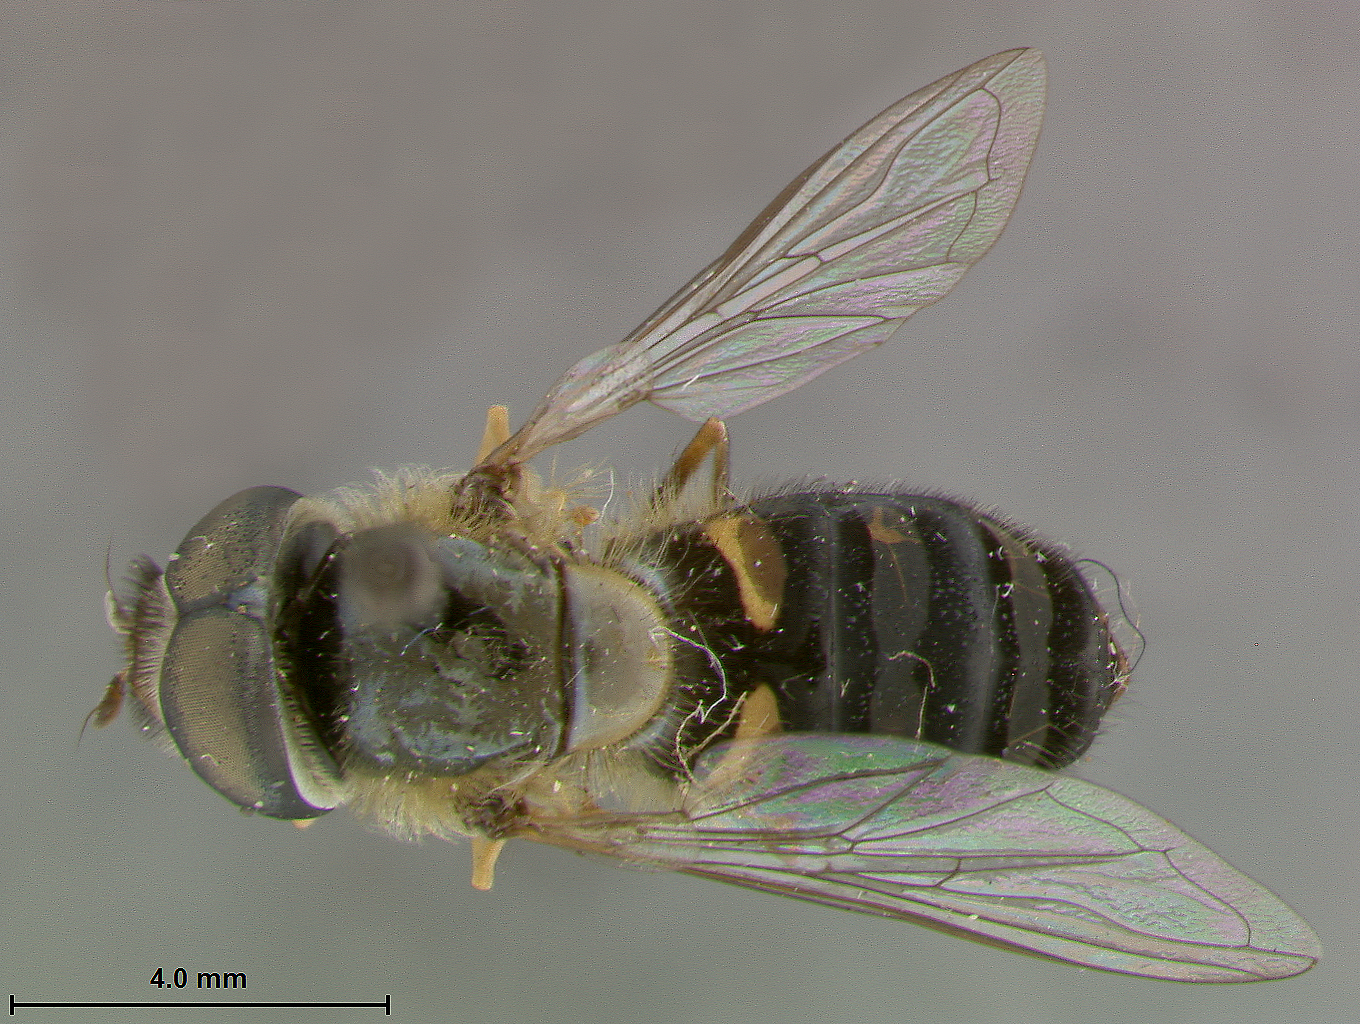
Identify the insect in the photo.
Syrphus aberrantis
